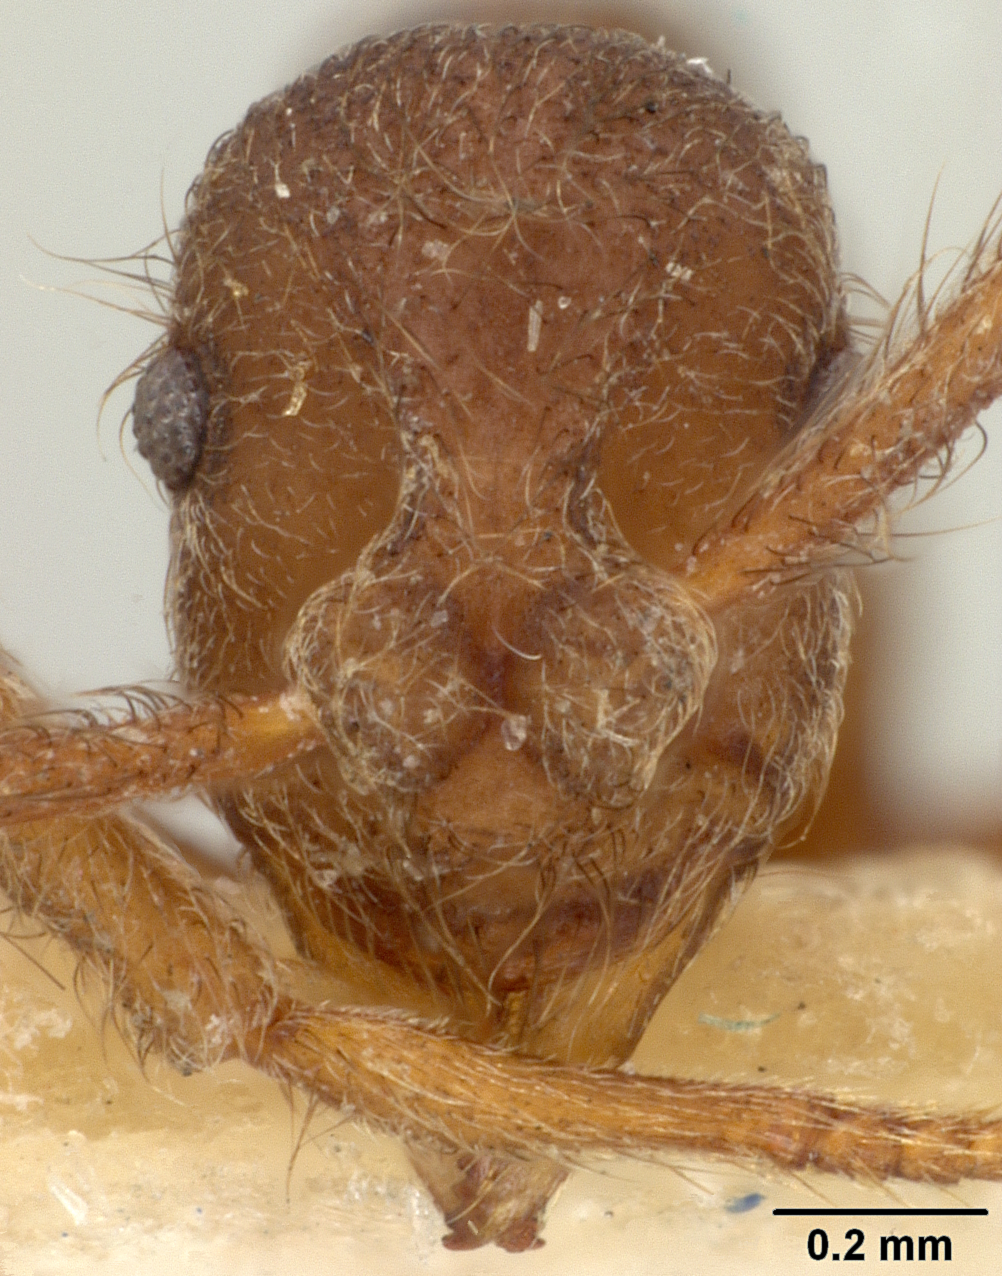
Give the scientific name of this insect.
Apterostigma abdita
